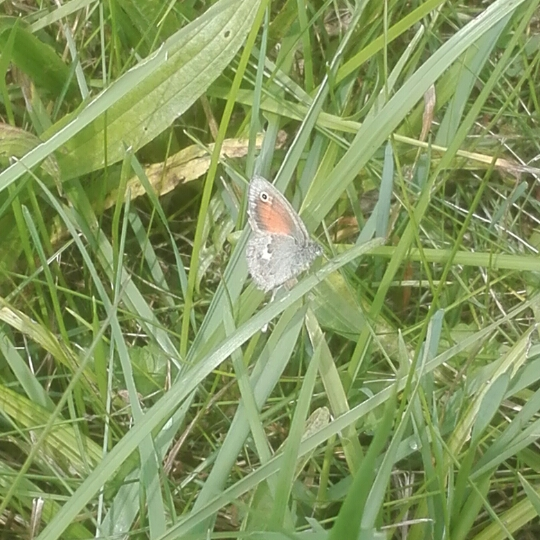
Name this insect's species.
Coenonympha pamphilus
